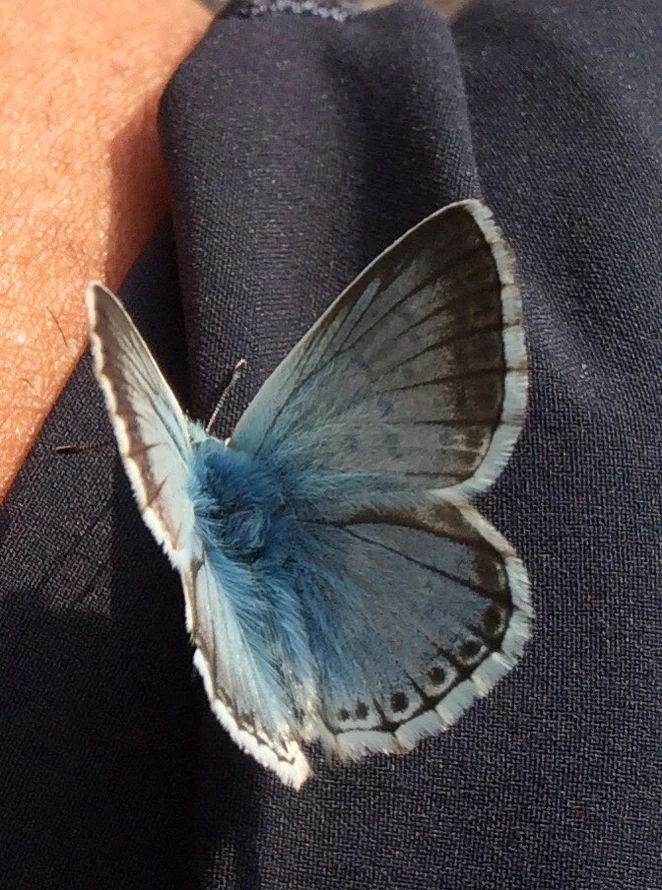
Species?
Lysandra coridon
